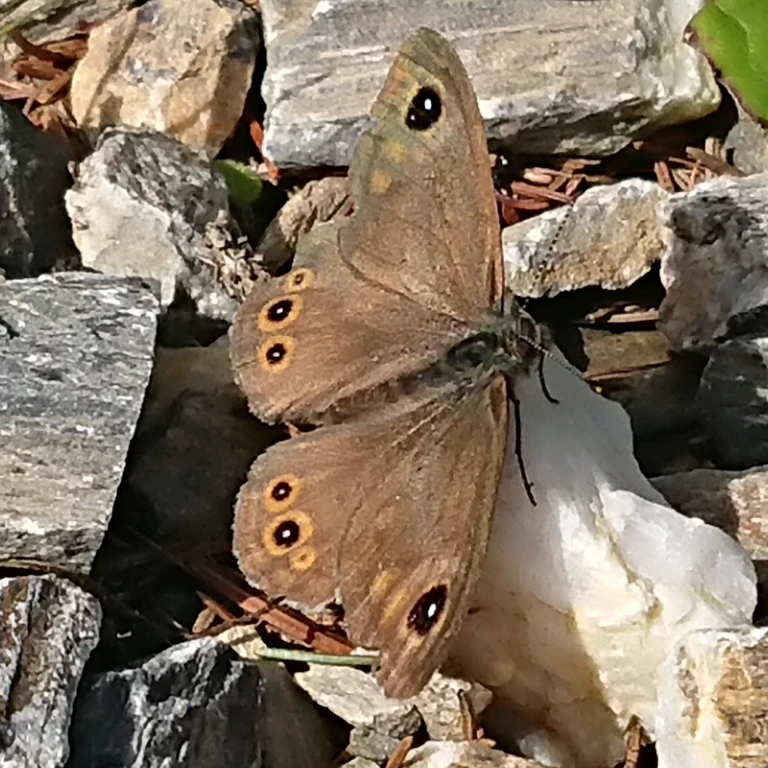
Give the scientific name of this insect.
Lasiommata maera (also Pararge maera)
